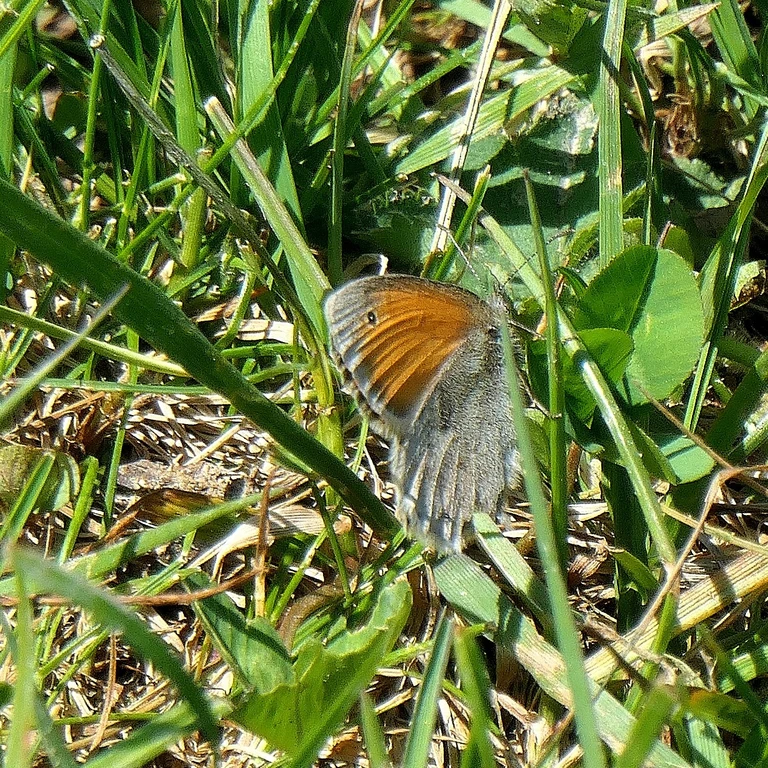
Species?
Coenonympha pamphilus
